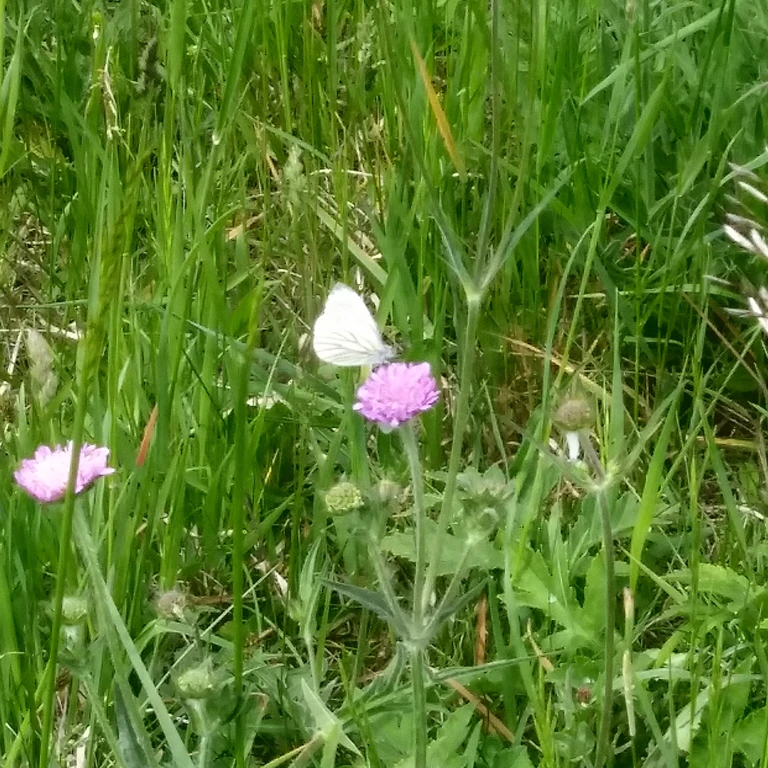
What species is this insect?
Pieris napi
